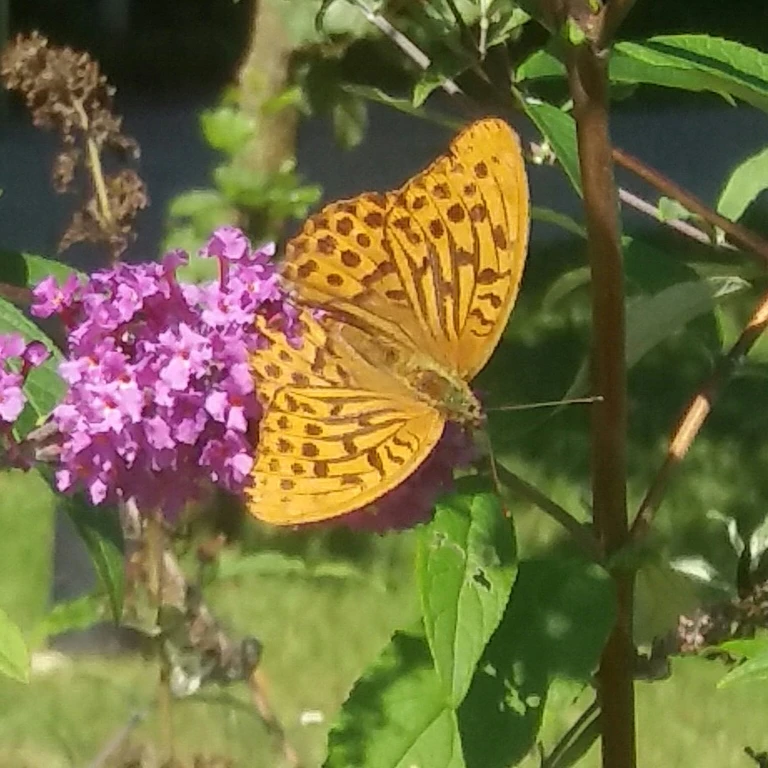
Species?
Argynnis paphia
